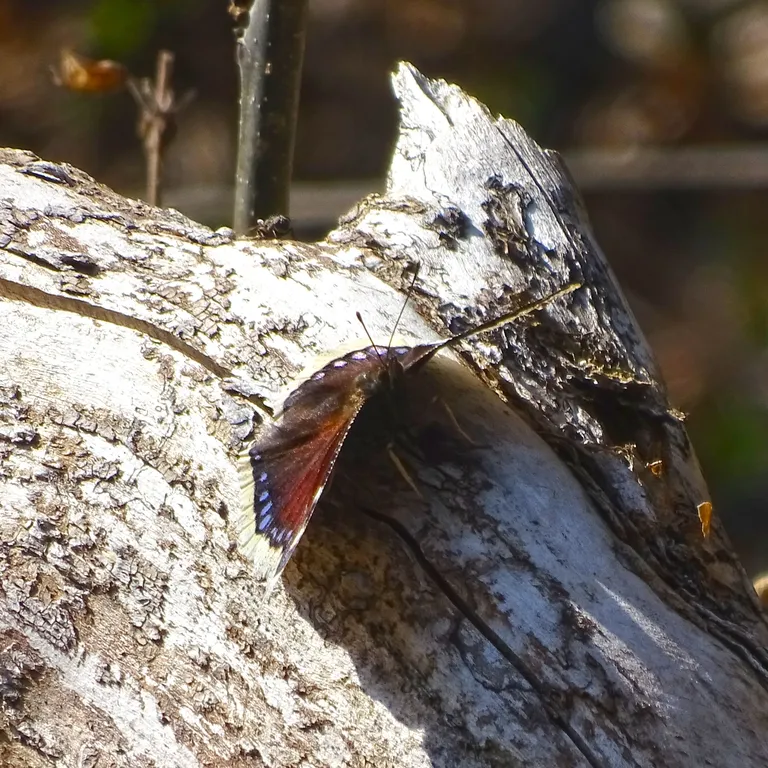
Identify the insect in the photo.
Nymphalis antiopa
